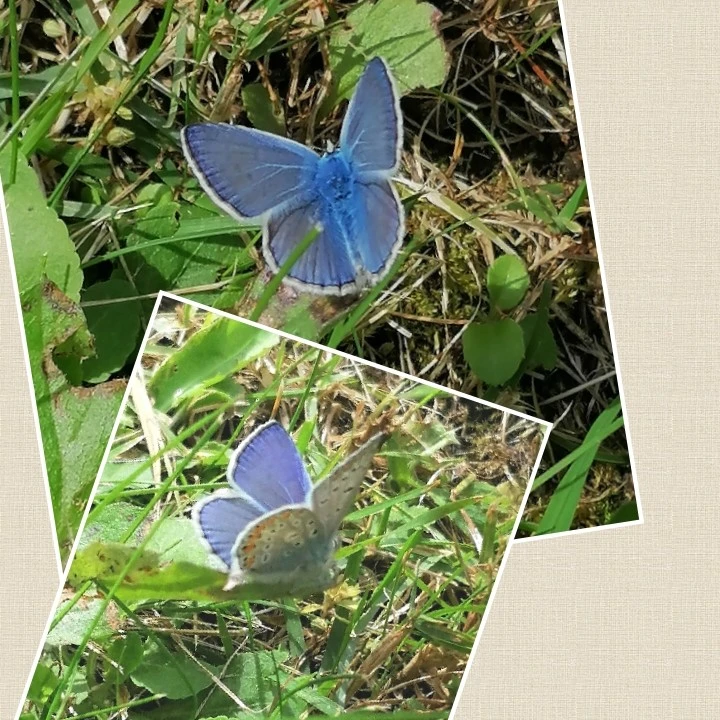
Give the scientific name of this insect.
Polyommatus icarus
